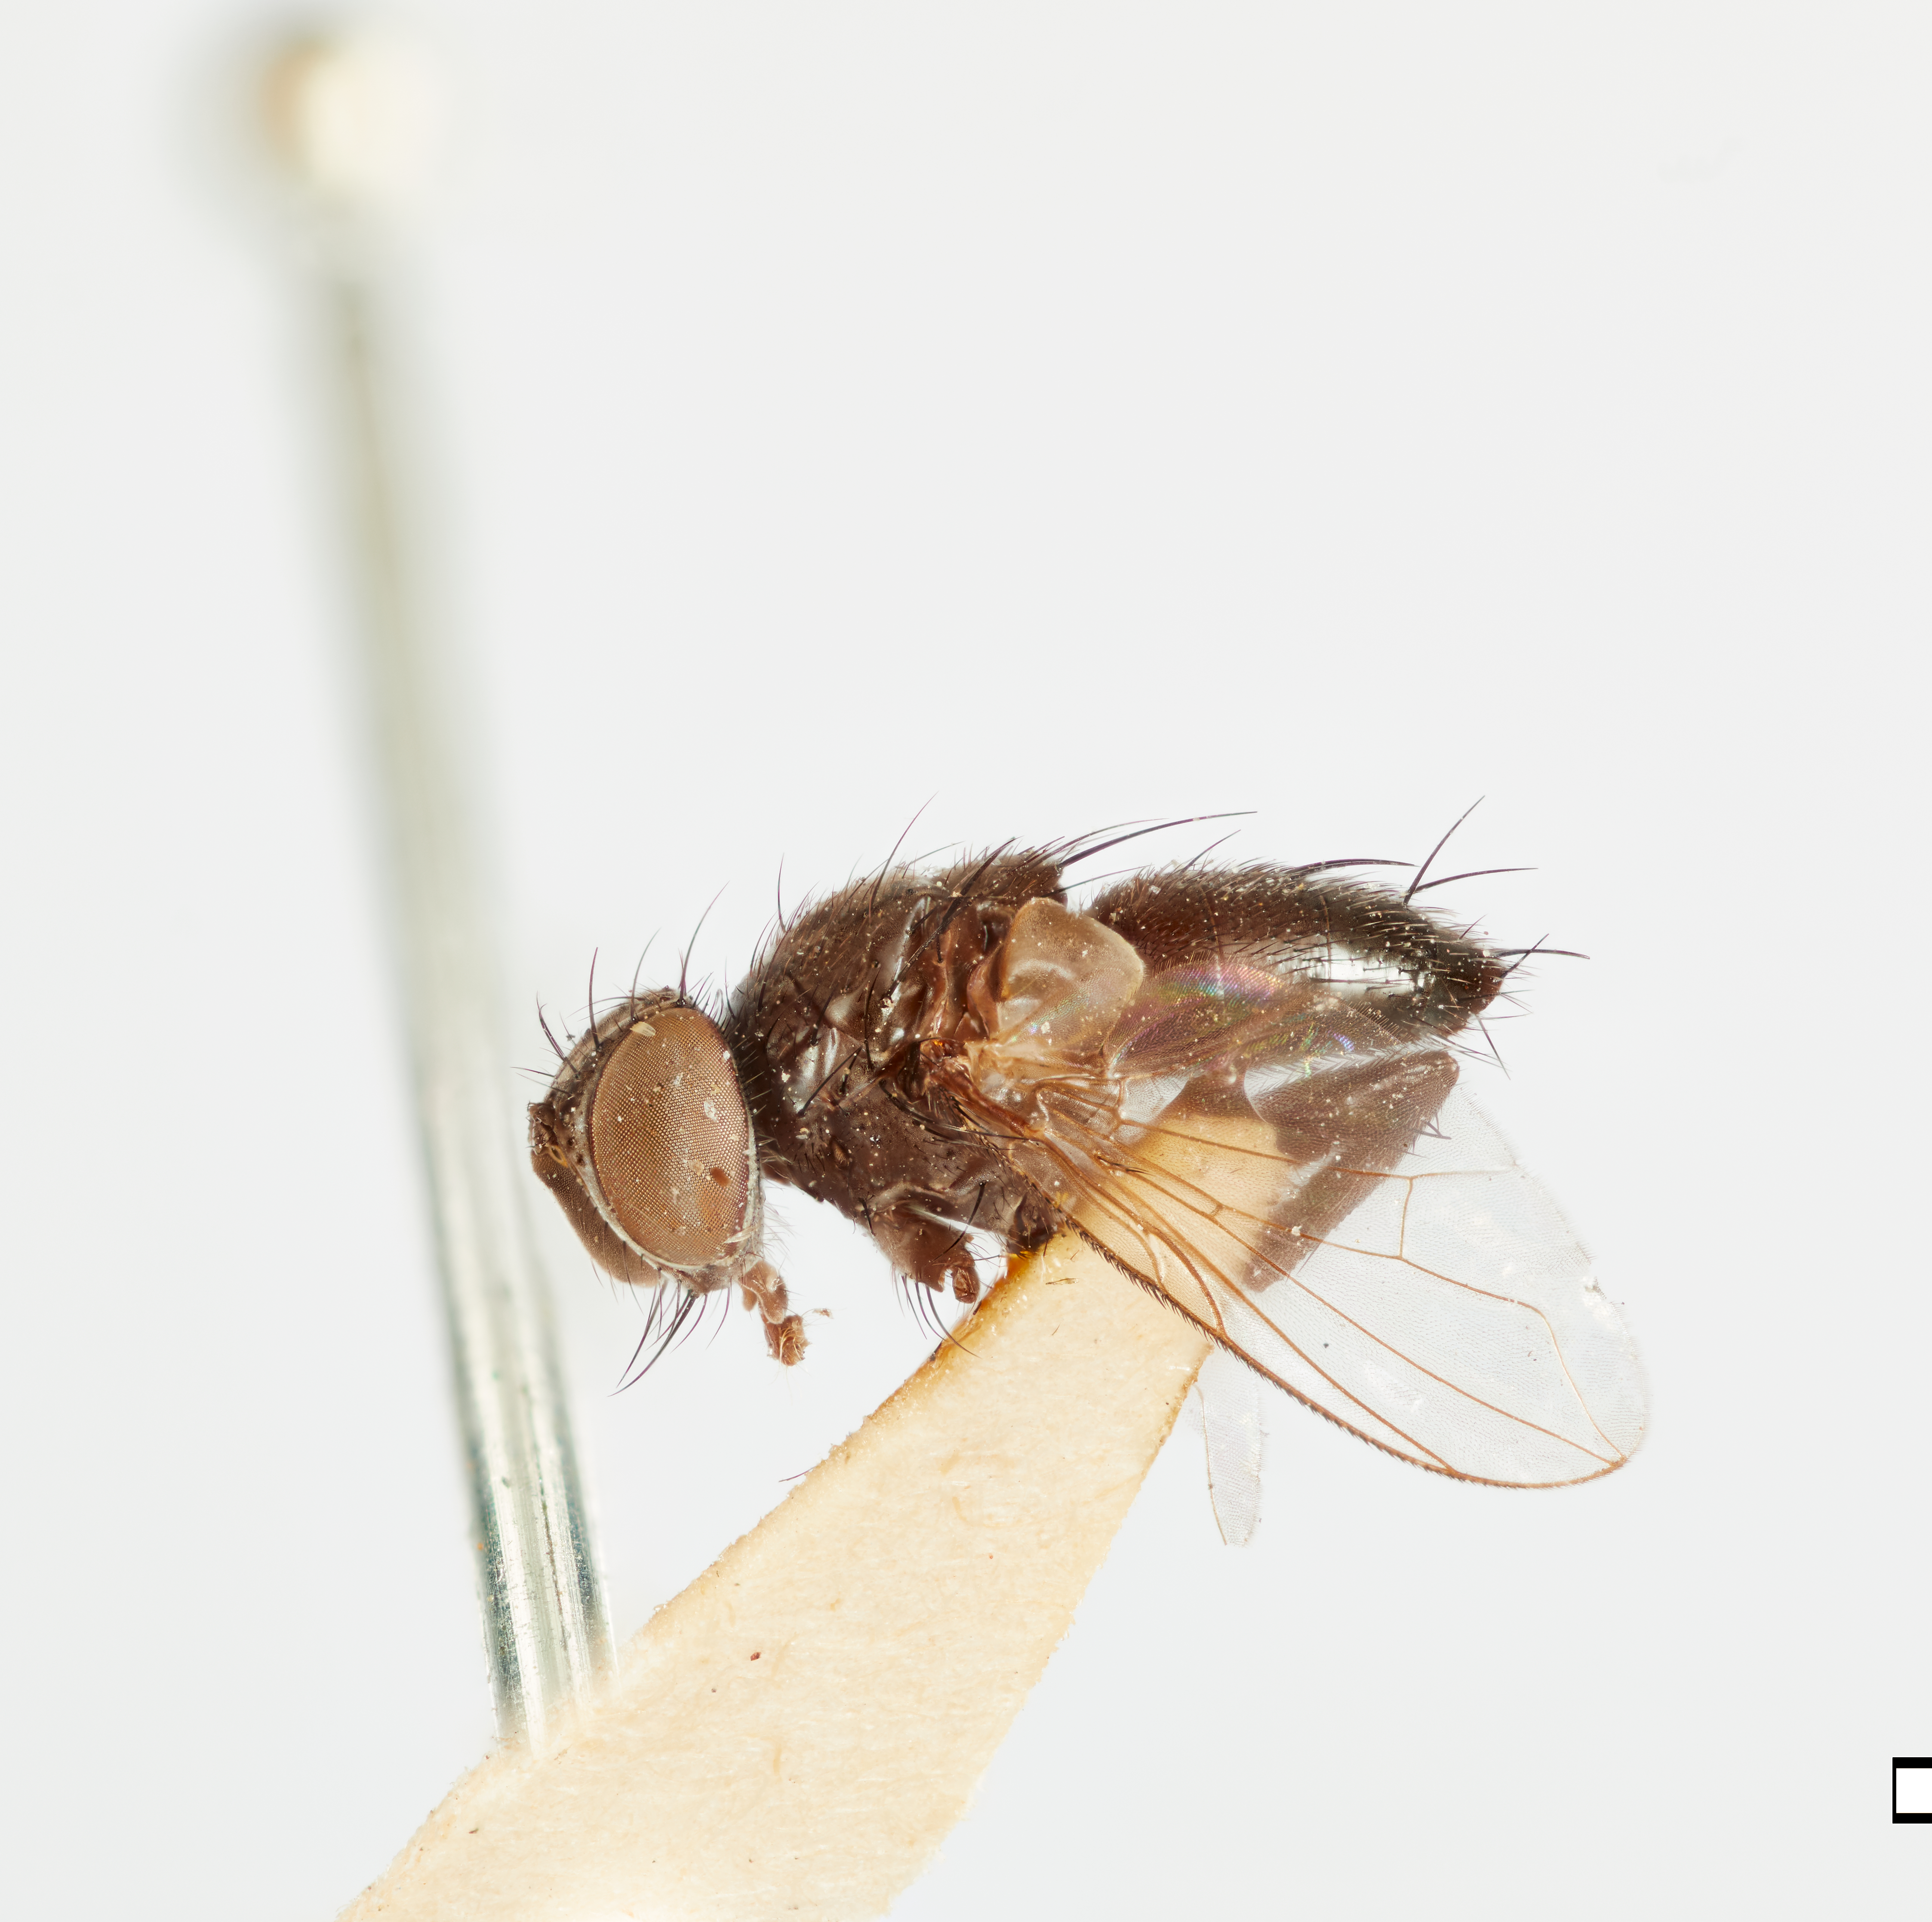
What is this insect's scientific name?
Hypostena nitens
